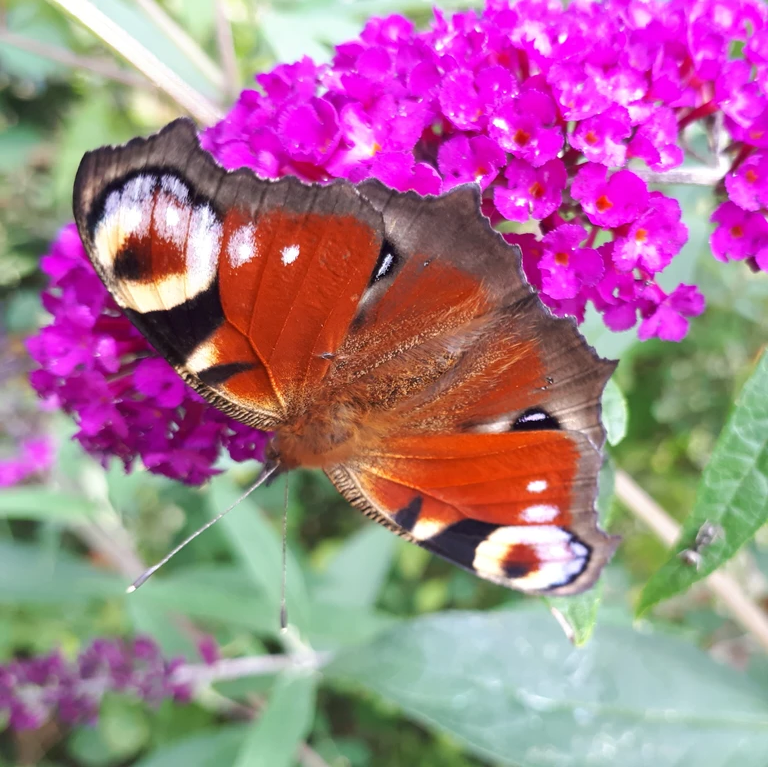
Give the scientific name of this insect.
Aglais io
